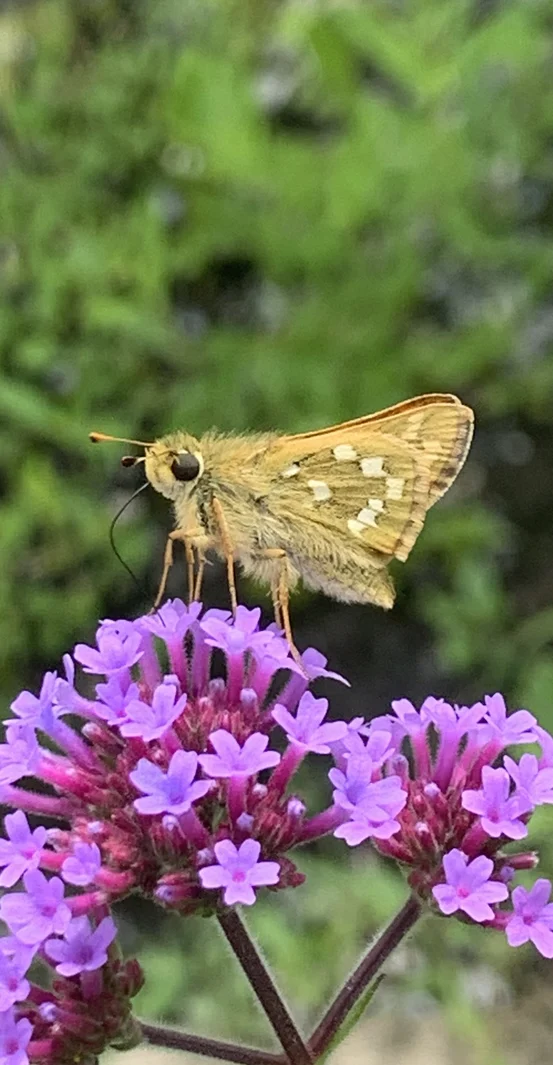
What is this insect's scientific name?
Hesperia comma
